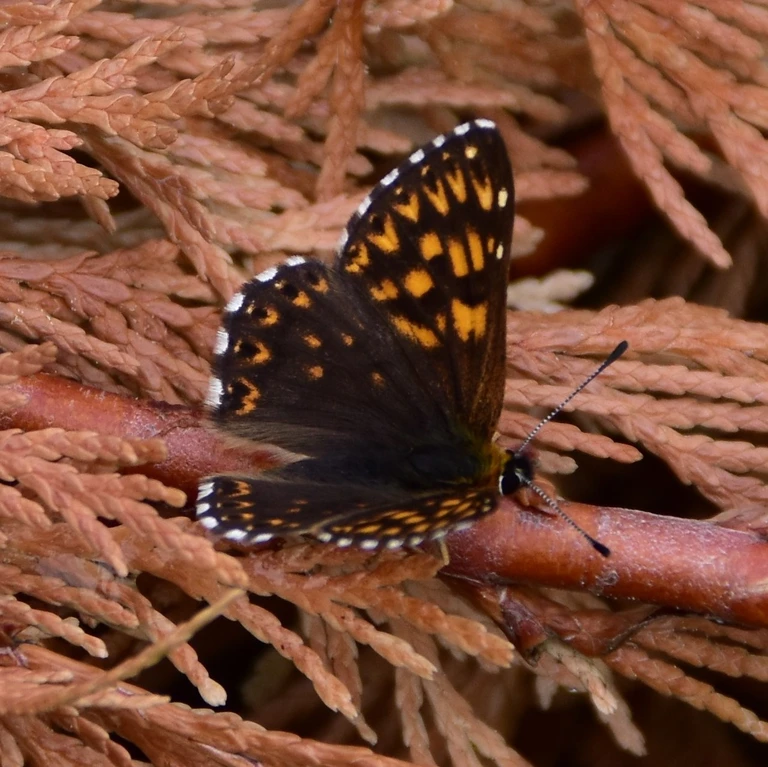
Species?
Hamearis lucina
